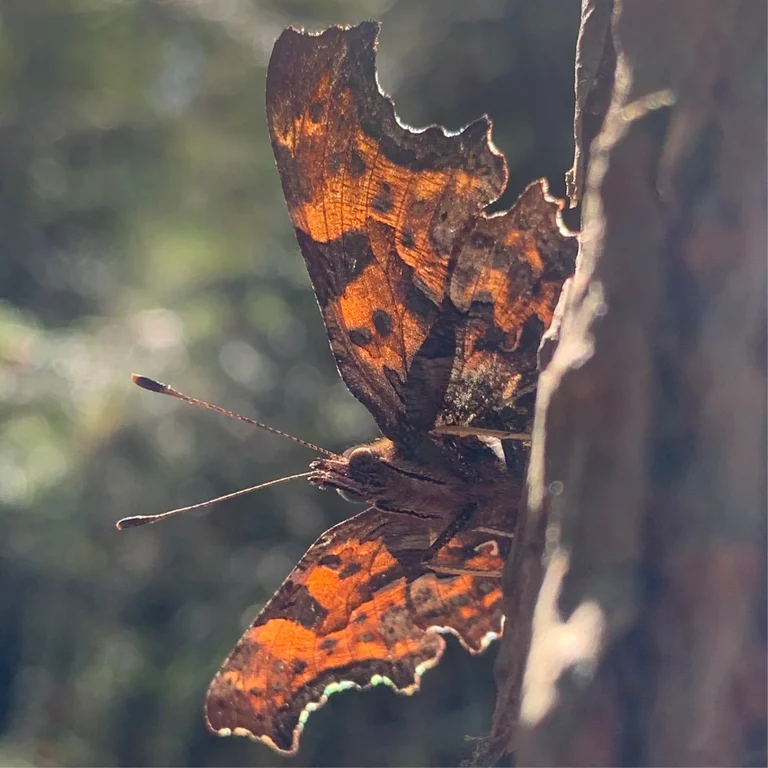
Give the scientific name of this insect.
Polygonia c-album
